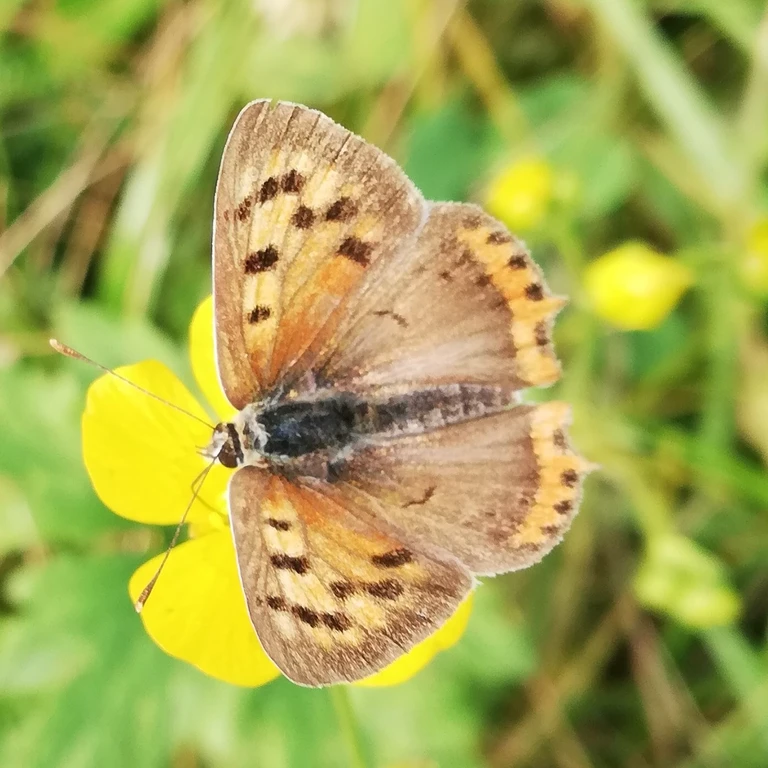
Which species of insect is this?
Lycaena phlaeas
